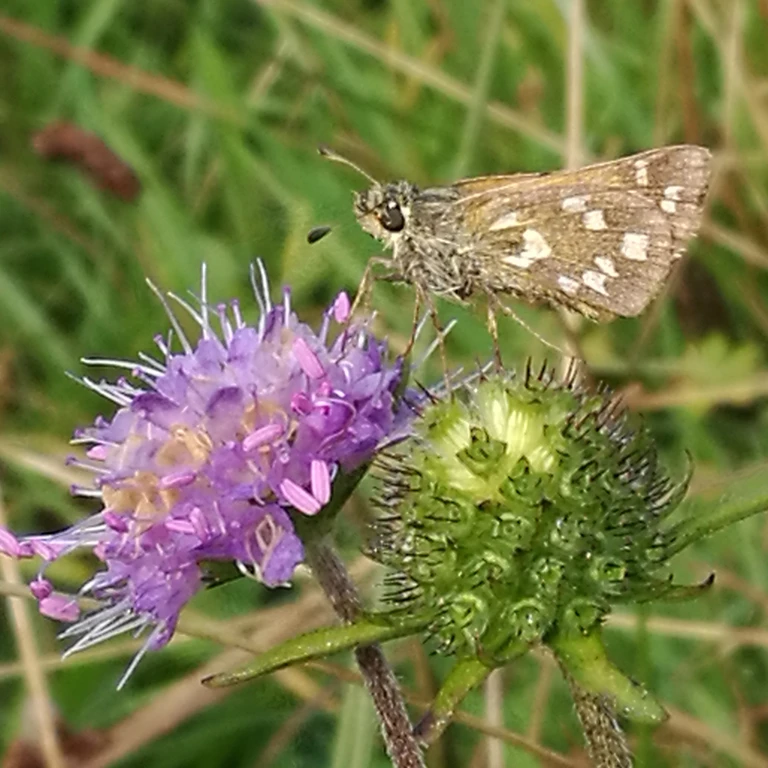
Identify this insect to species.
Hesperia comma
